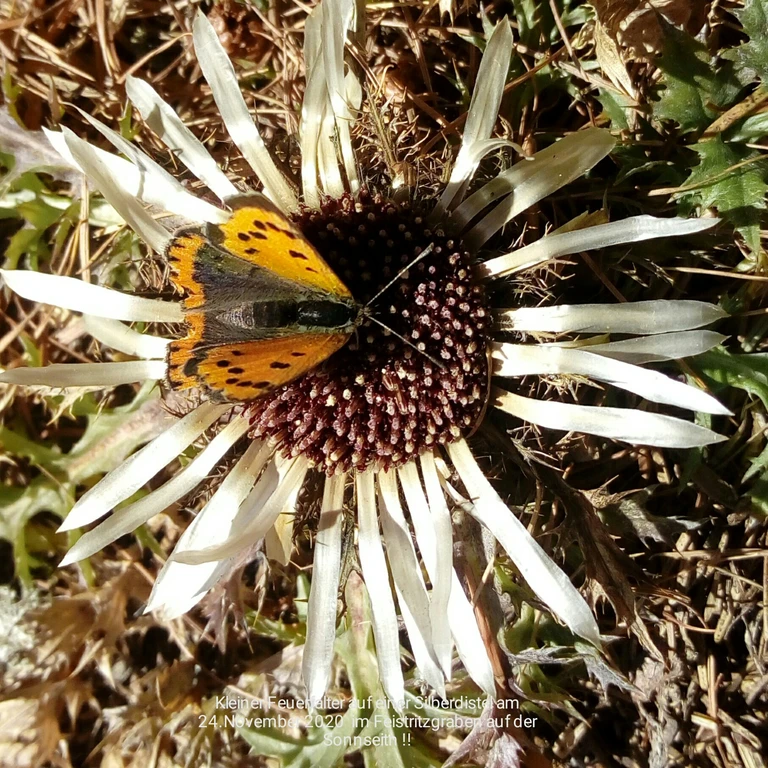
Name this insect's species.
Lycaena phlaeas
